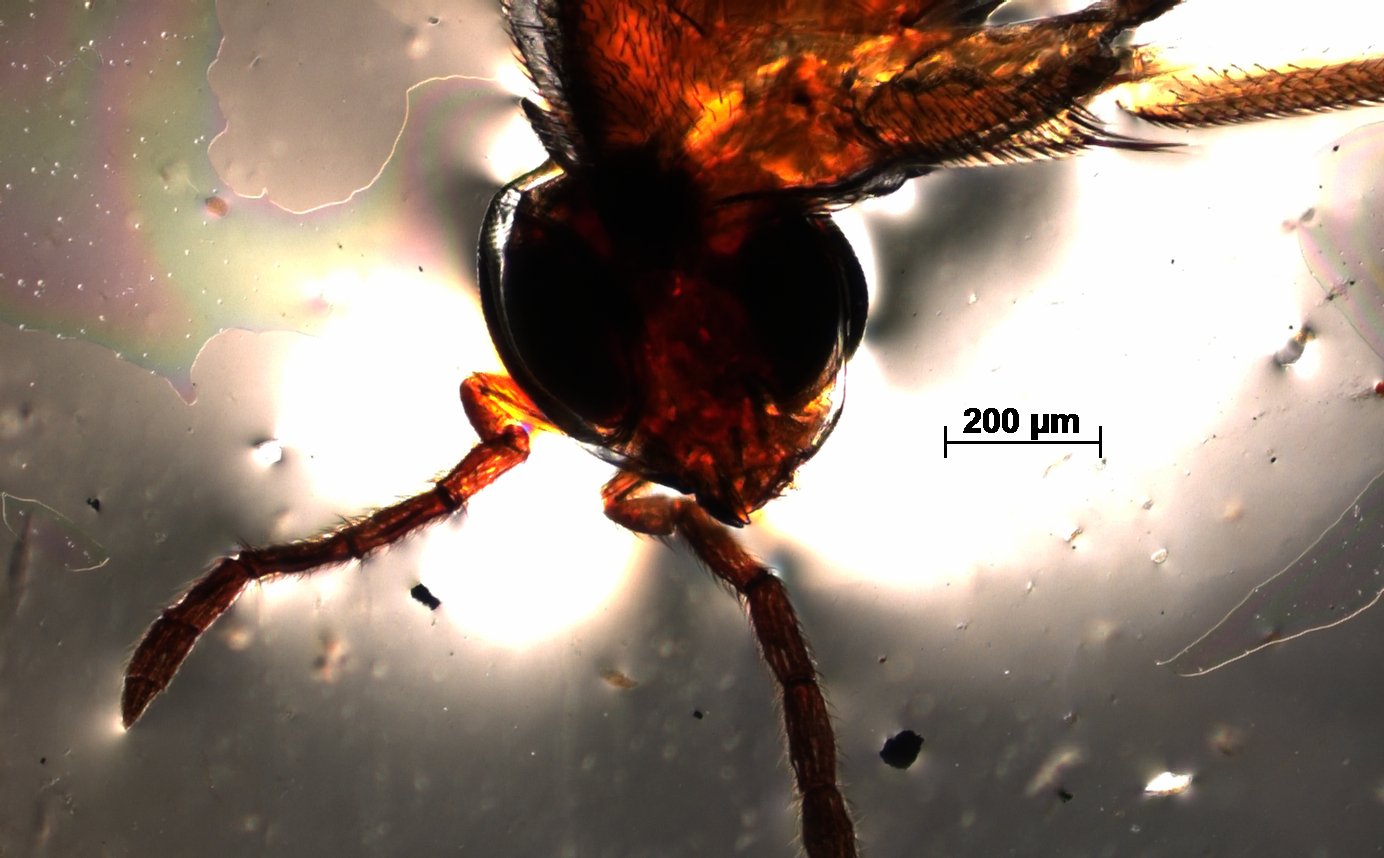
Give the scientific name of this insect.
Elasmus khandalus
